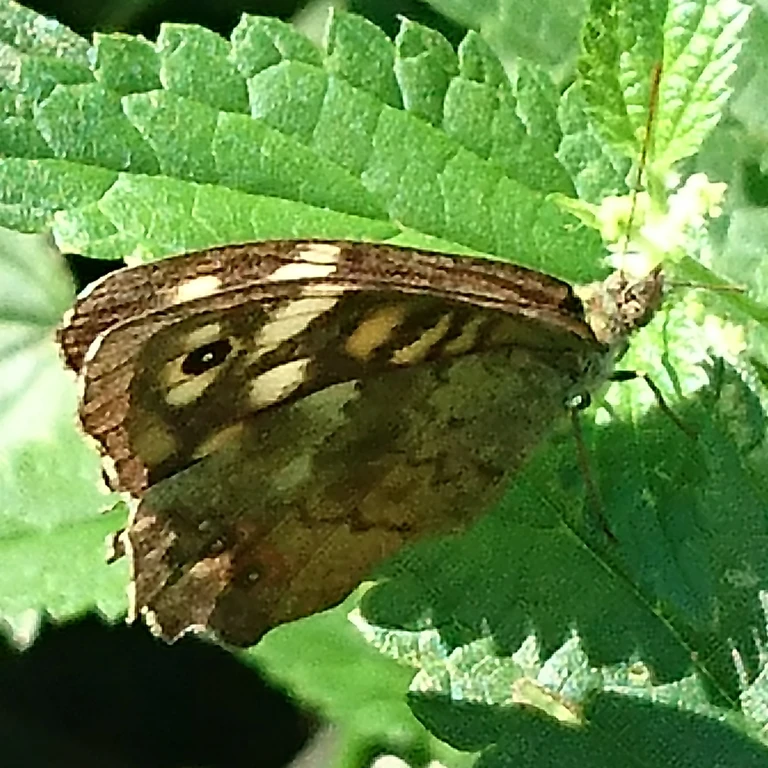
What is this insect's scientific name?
Pararge aegeria
